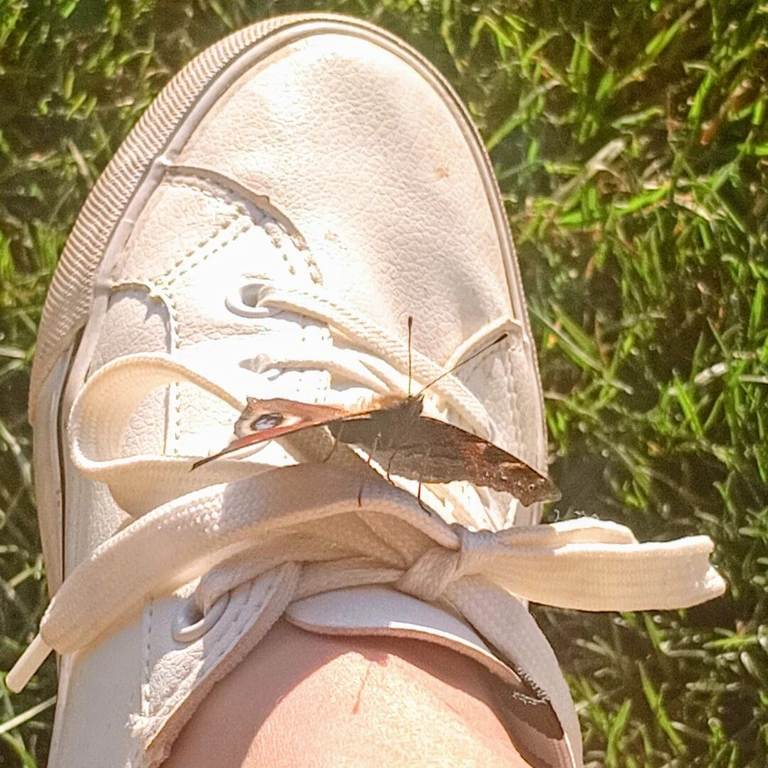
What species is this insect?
Aglais io
